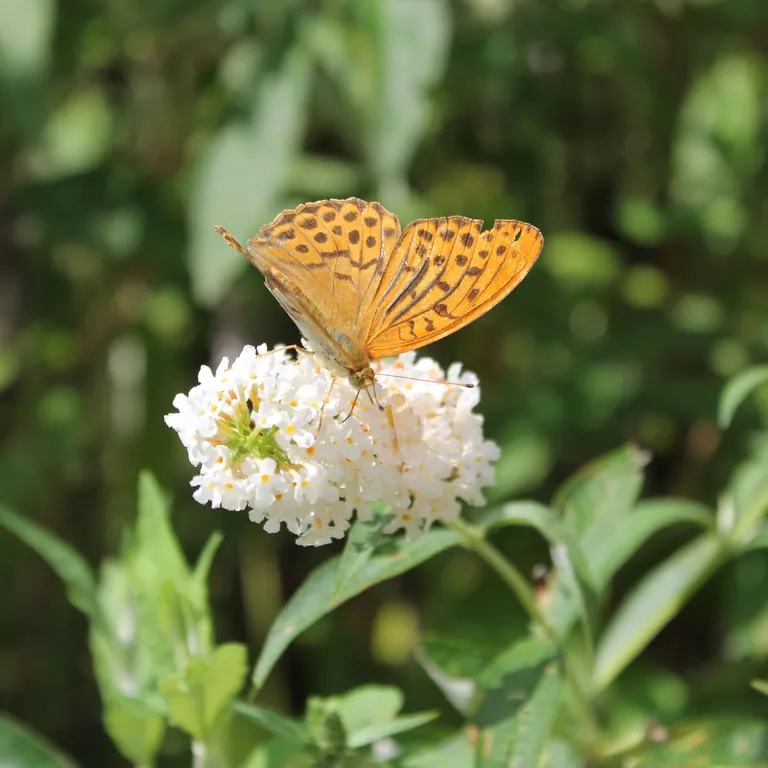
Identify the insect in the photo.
Argynnis paphia
